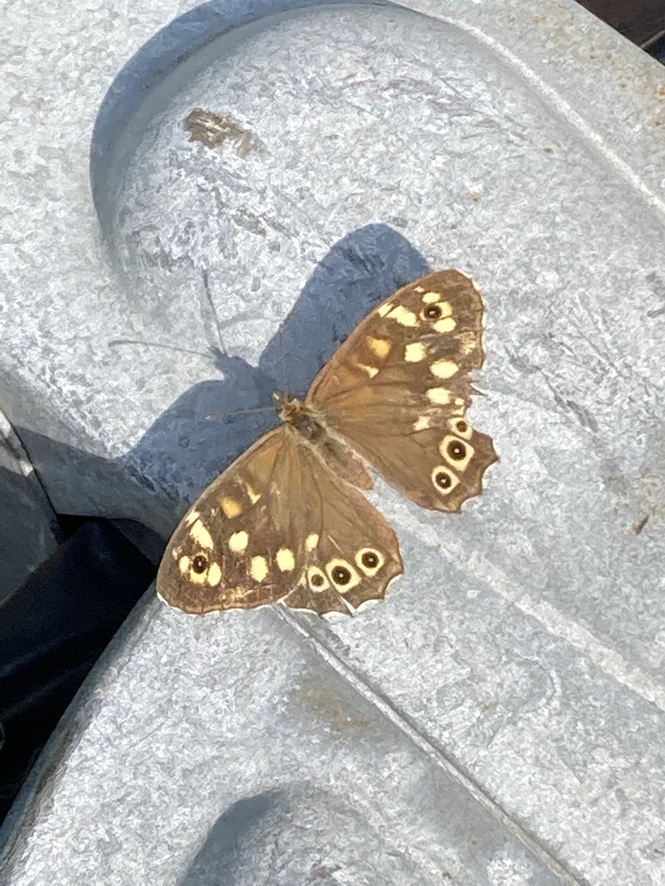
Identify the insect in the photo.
Pararge aegeria
